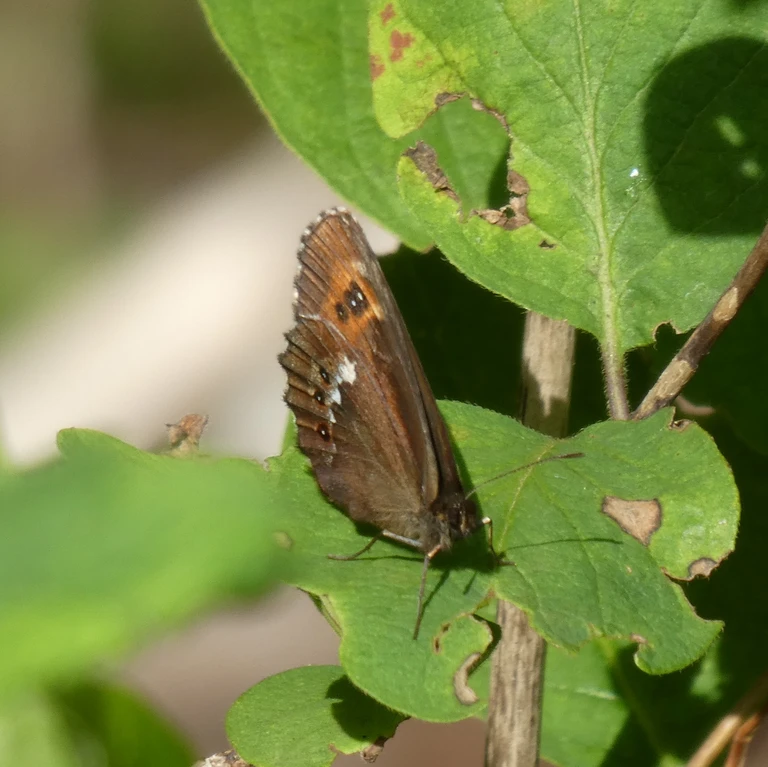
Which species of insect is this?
Erebia ligea
